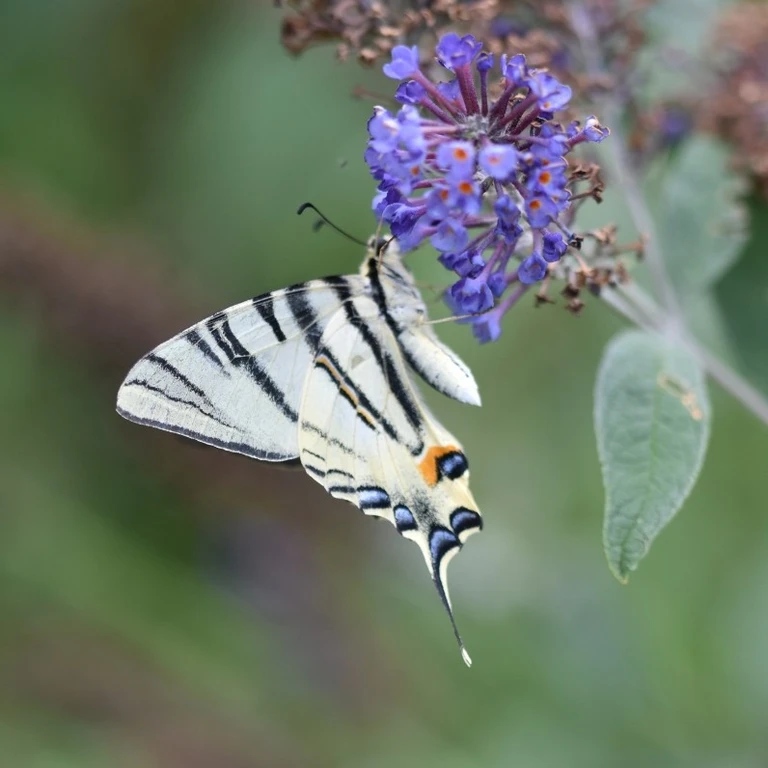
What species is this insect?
Iphiclides podalirius
